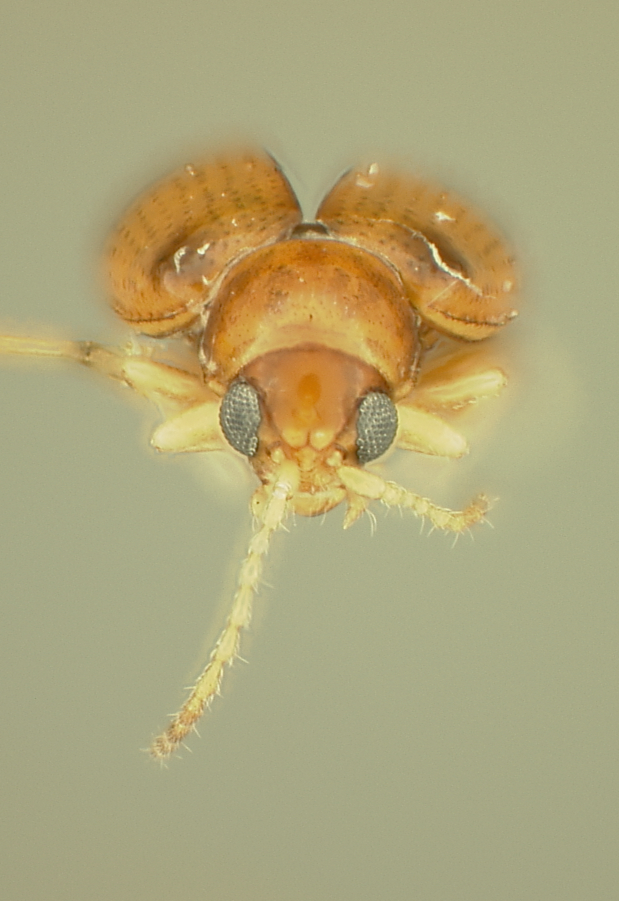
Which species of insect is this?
Aphthona crucifera
